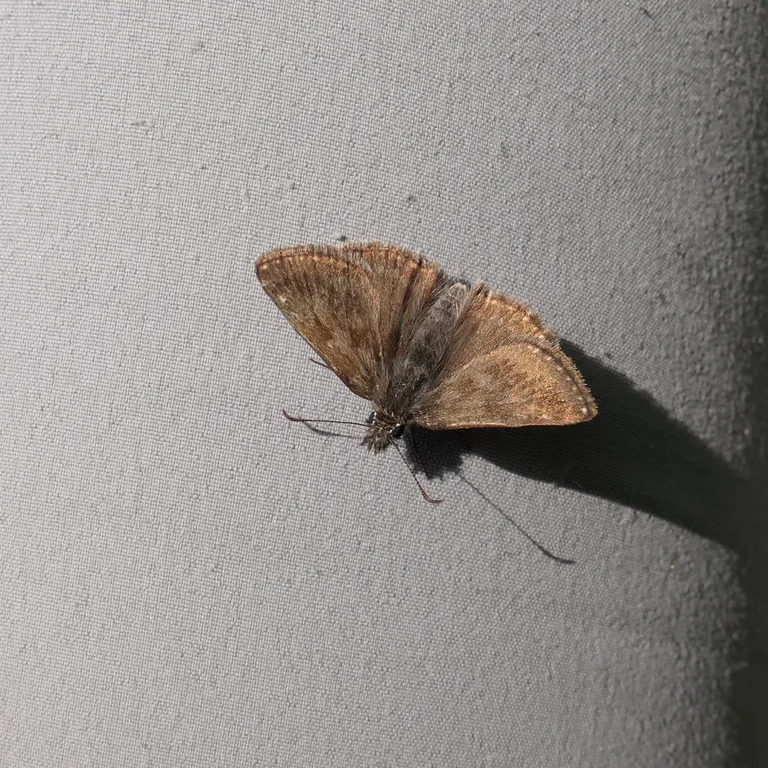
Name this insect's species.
Erynnis tages
